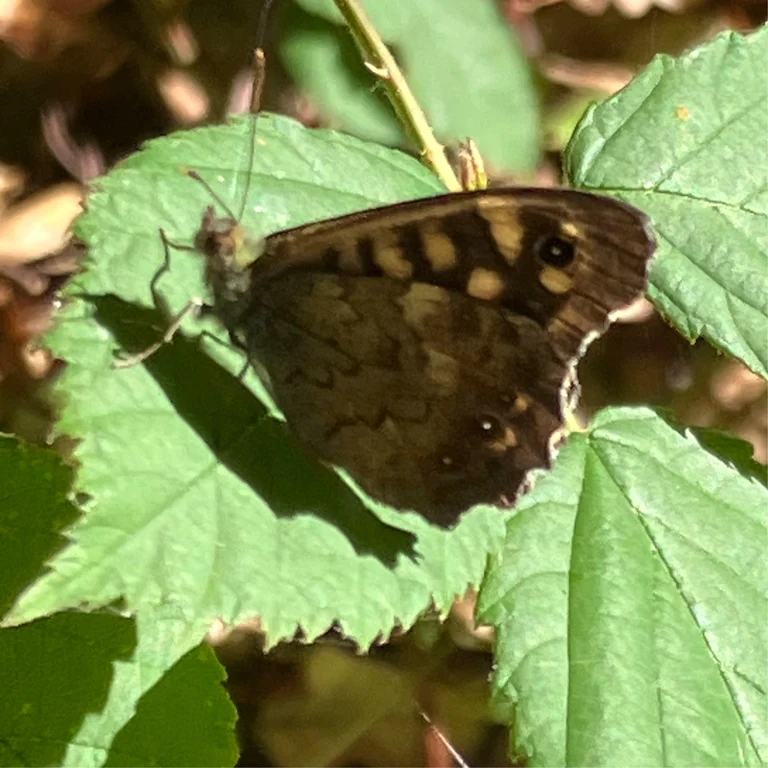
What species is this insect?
Pararge aegeria
